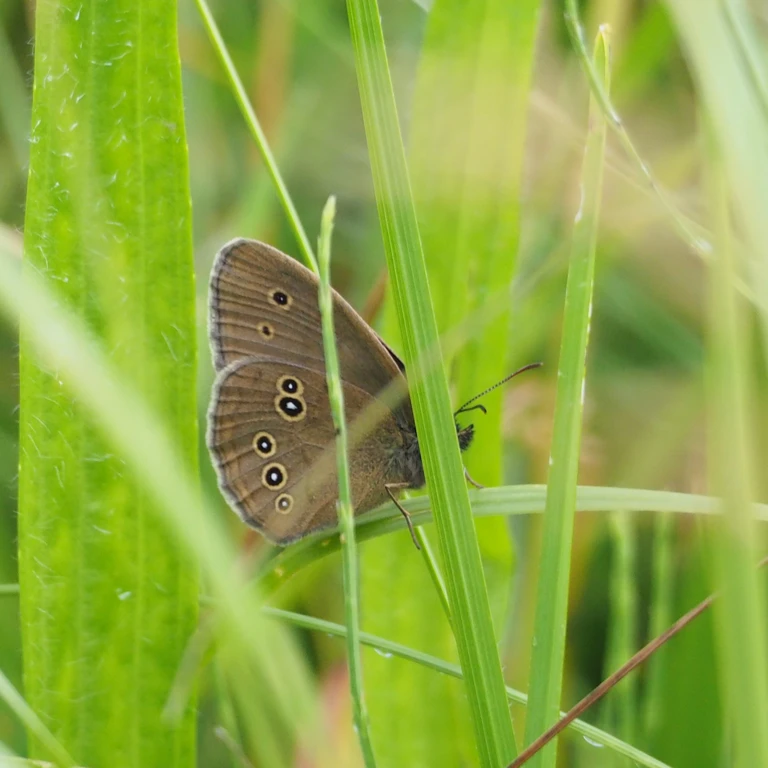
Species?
Aphantopus hyperantus
